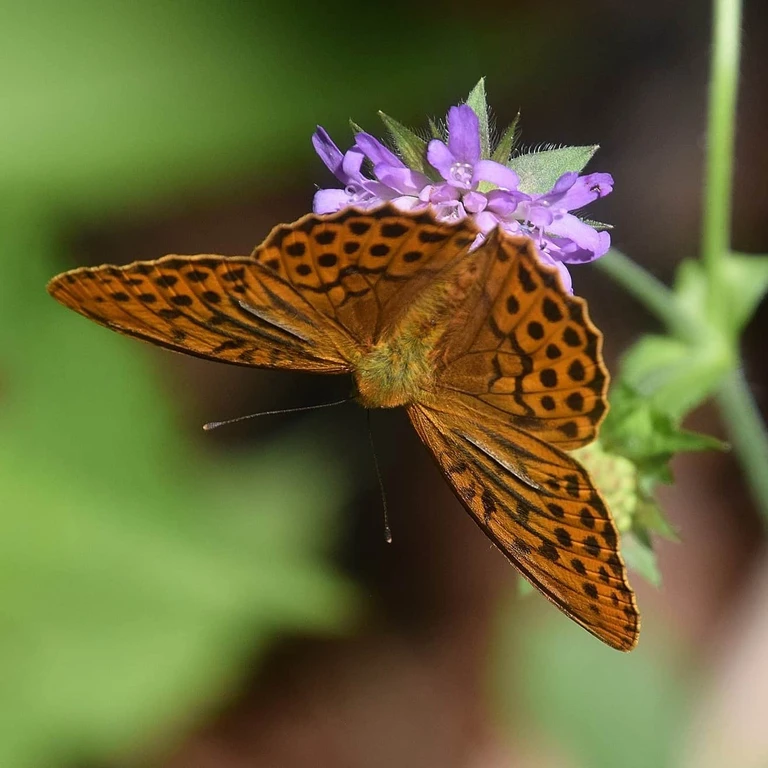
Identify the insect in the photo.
Argynnis paphia
